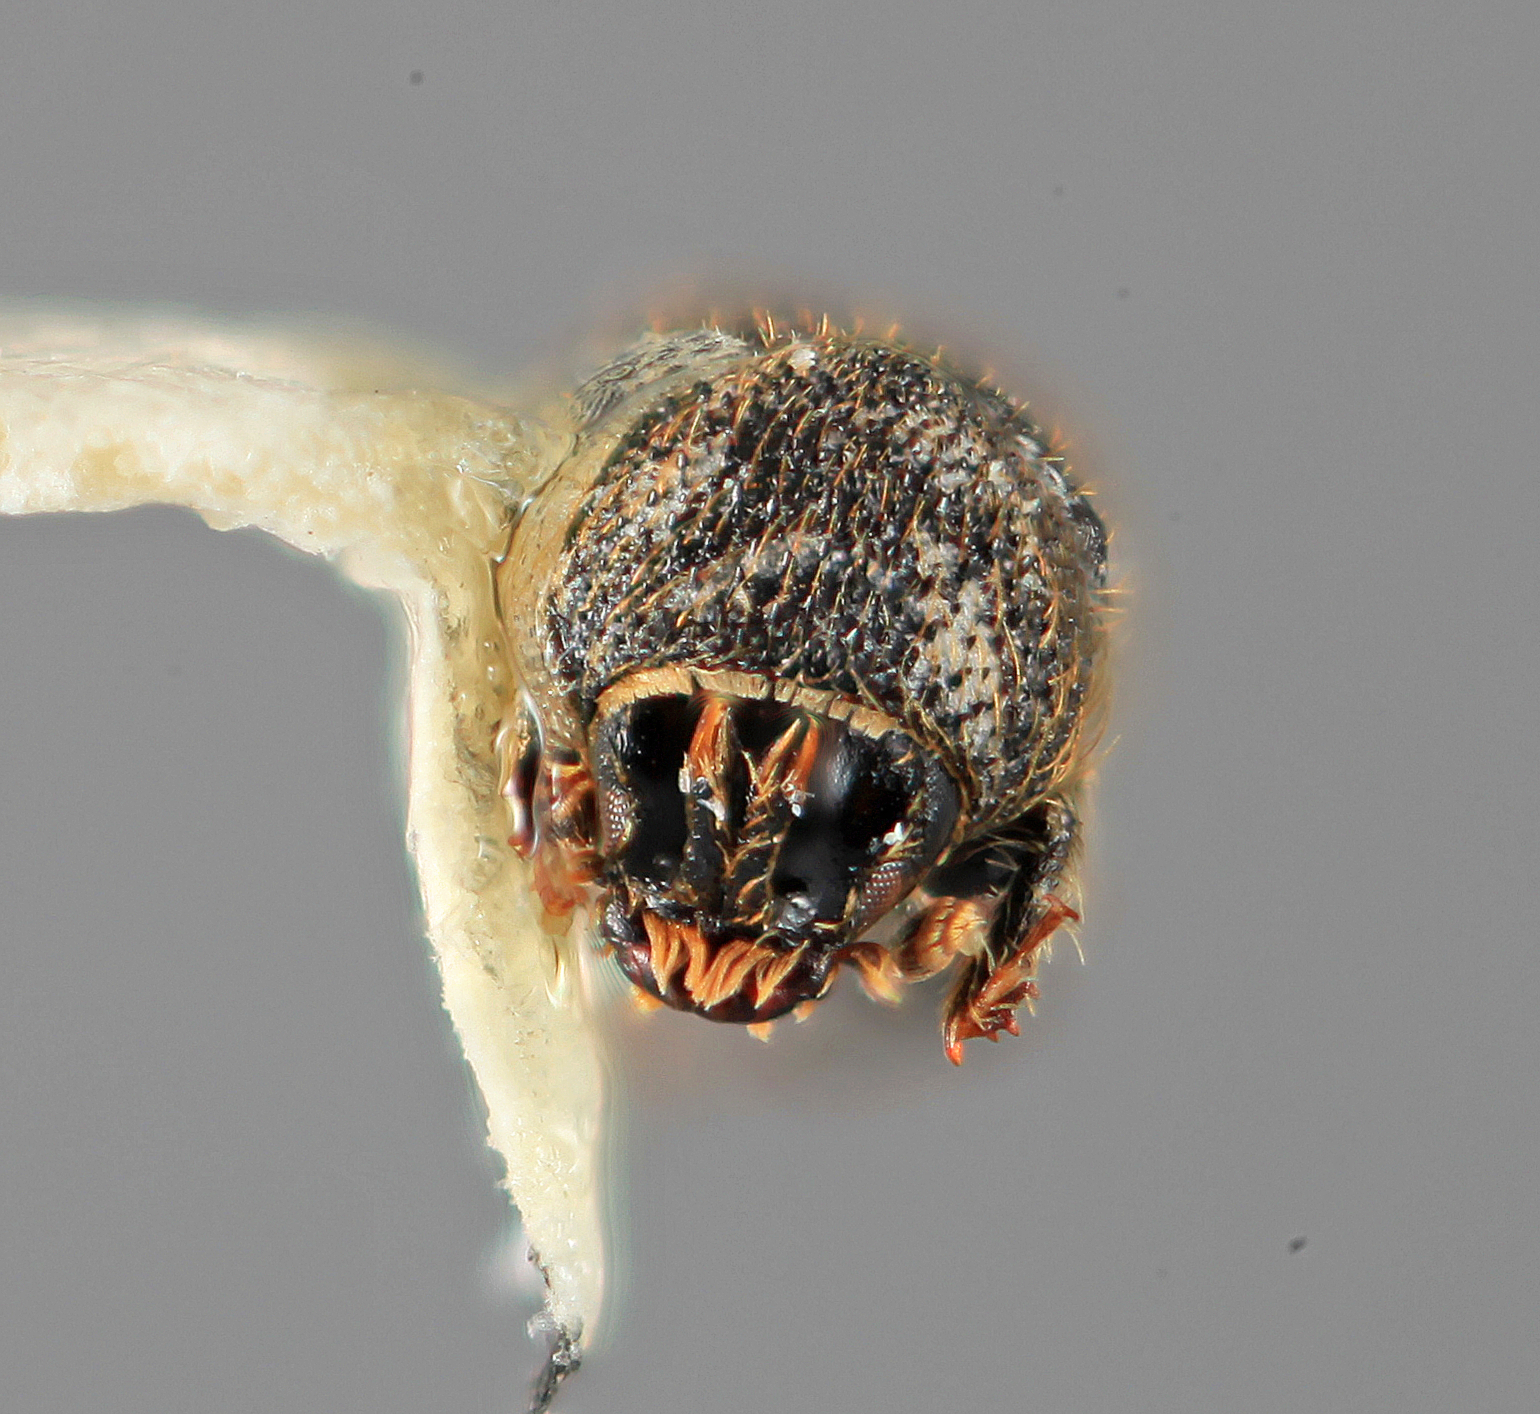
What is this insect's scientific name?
Cactopinus granulatus
